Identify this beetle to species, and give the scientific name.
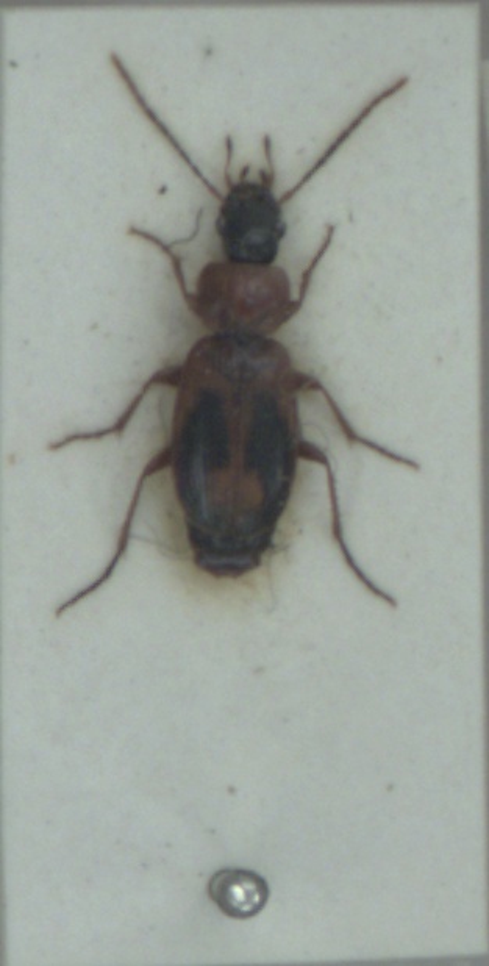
Badister bullatus
